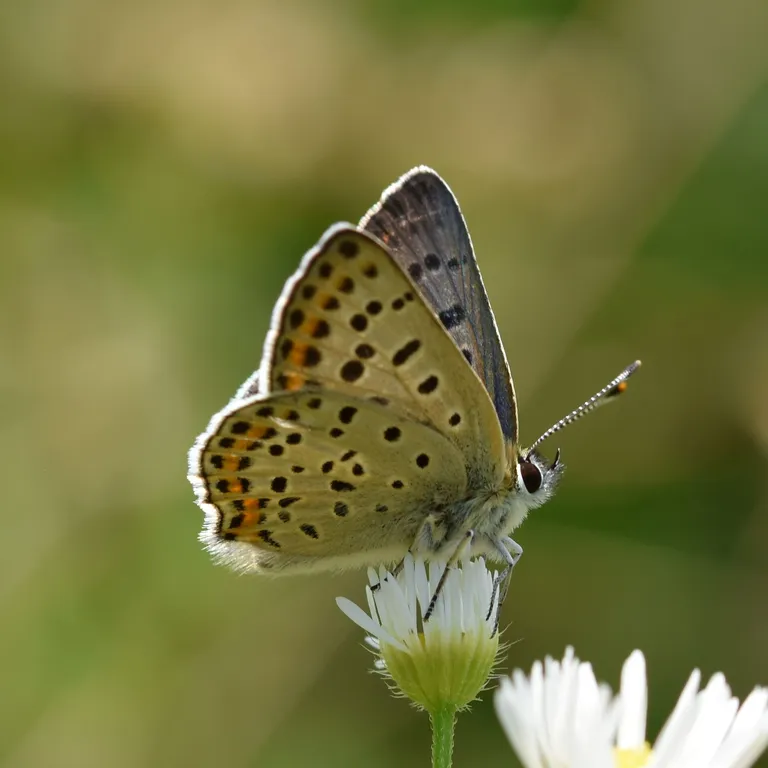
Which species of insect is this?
Lycaena tityrus (also Loweia tityrus)
